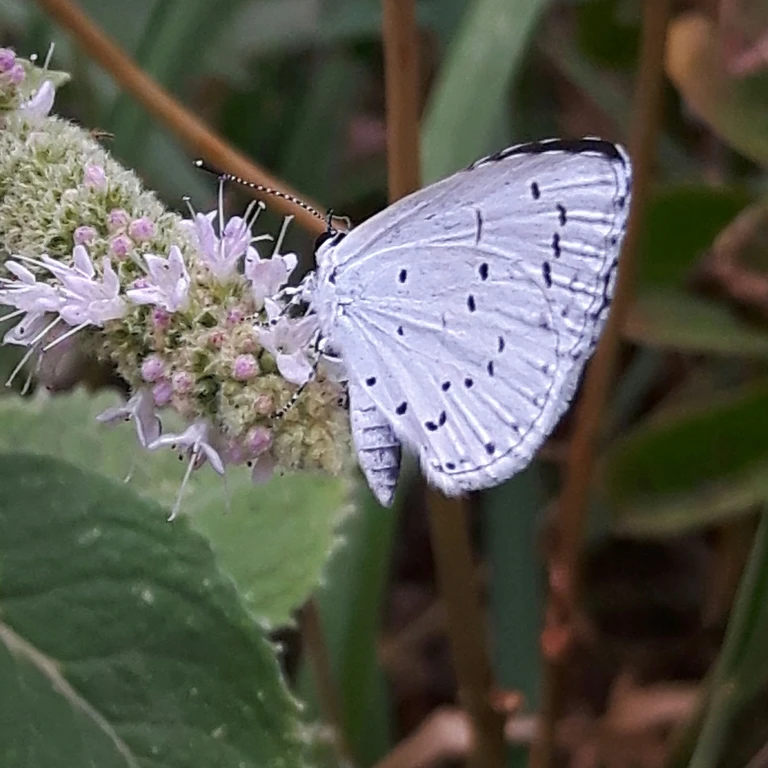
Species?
Celastrina argiolus
